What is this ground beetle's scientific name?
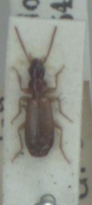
Paradromius linearis
